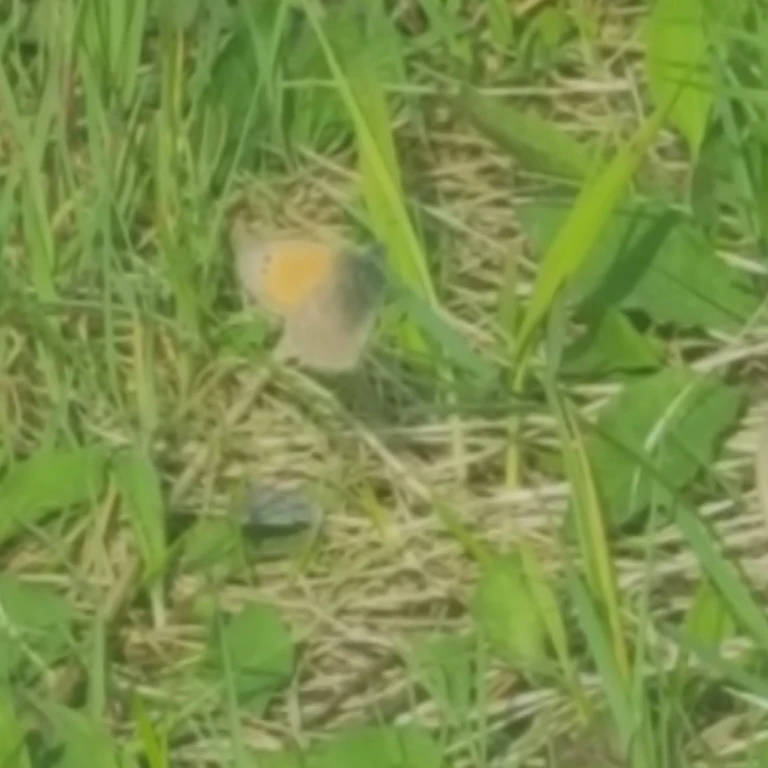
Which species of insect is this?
Coenonympha pamphilus
